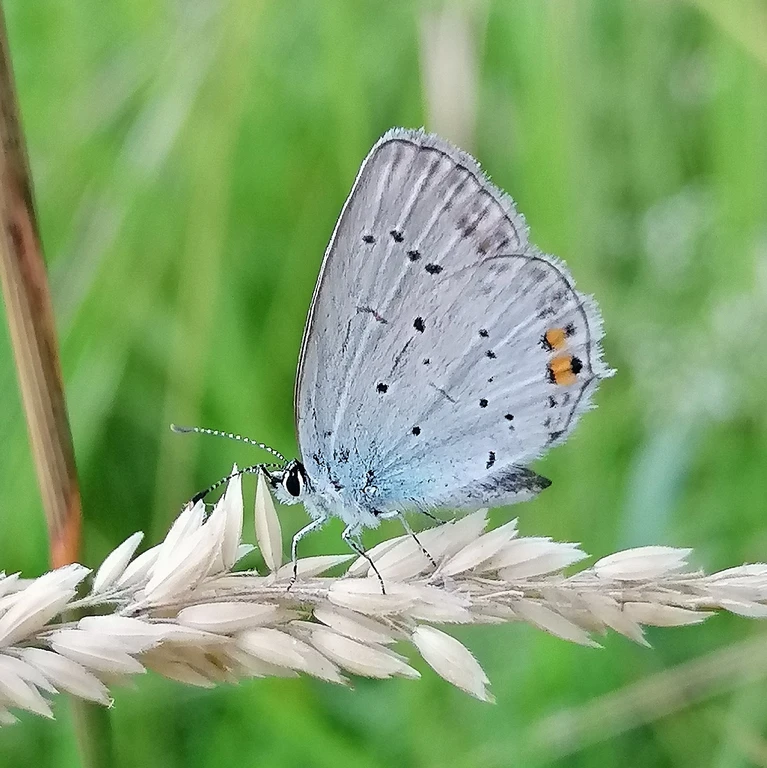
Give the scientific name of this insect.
Cupido argiades (also Elkalyce argiades)
